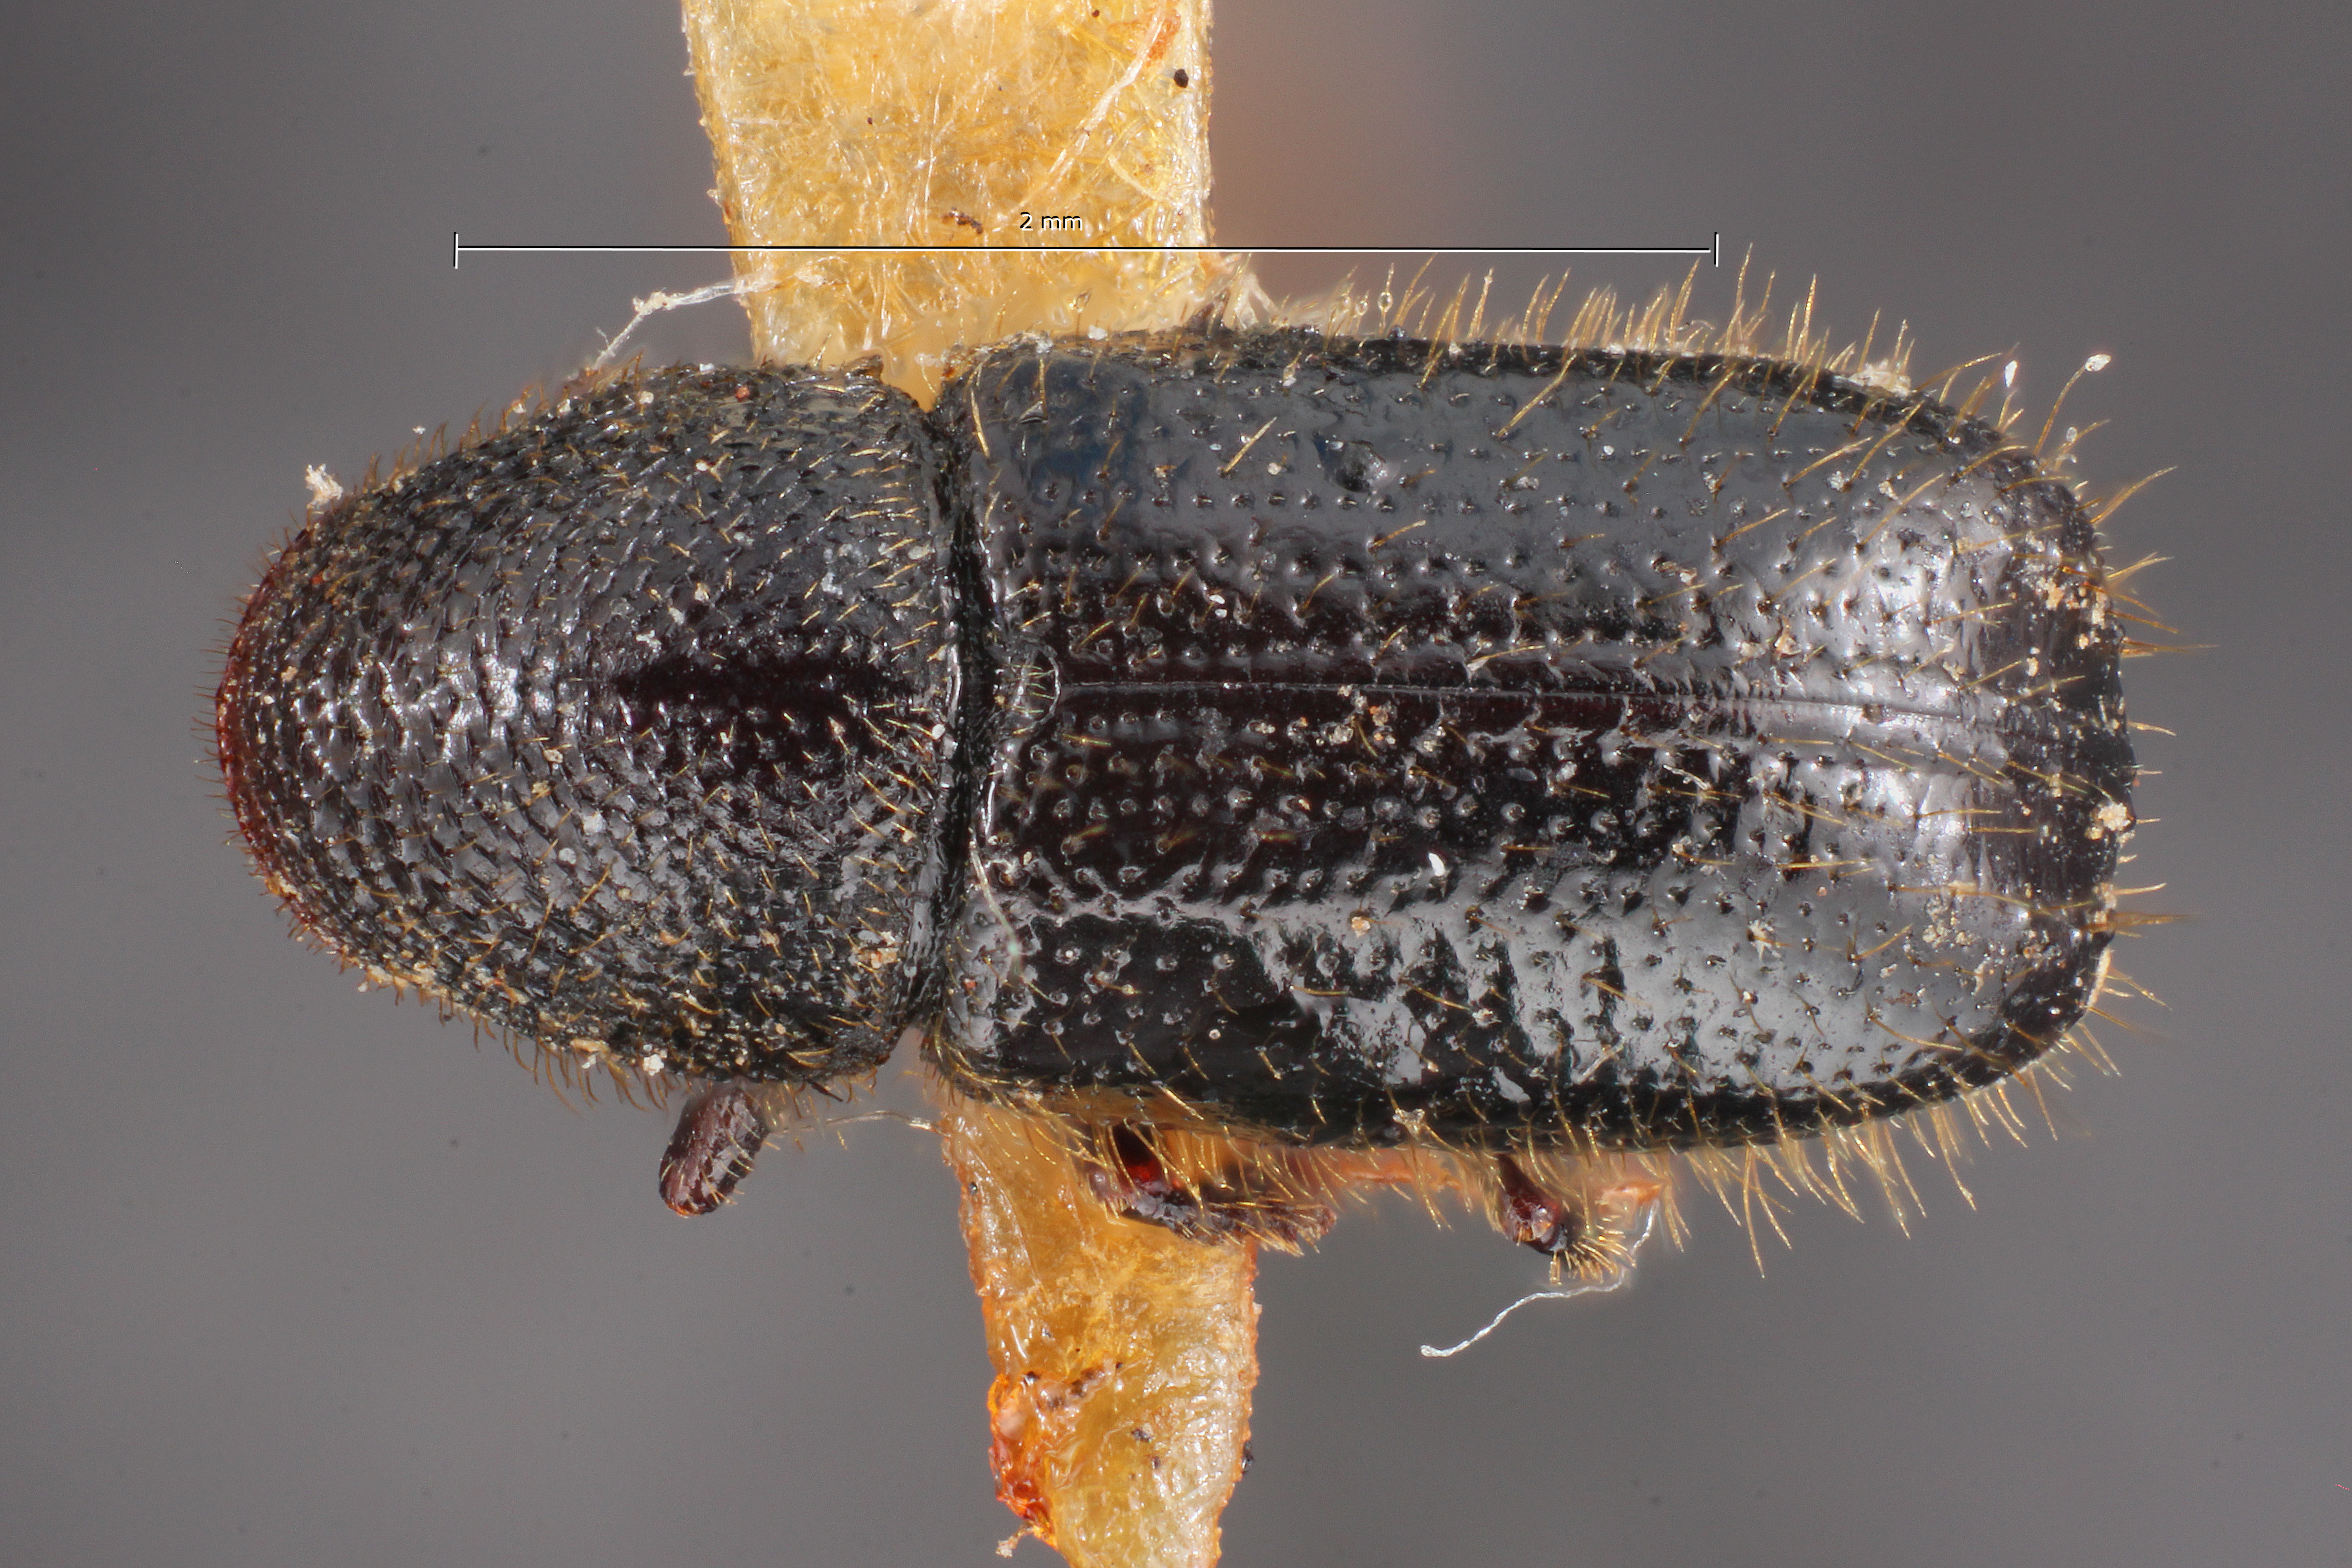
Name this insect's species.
Conophthorus flexilis
